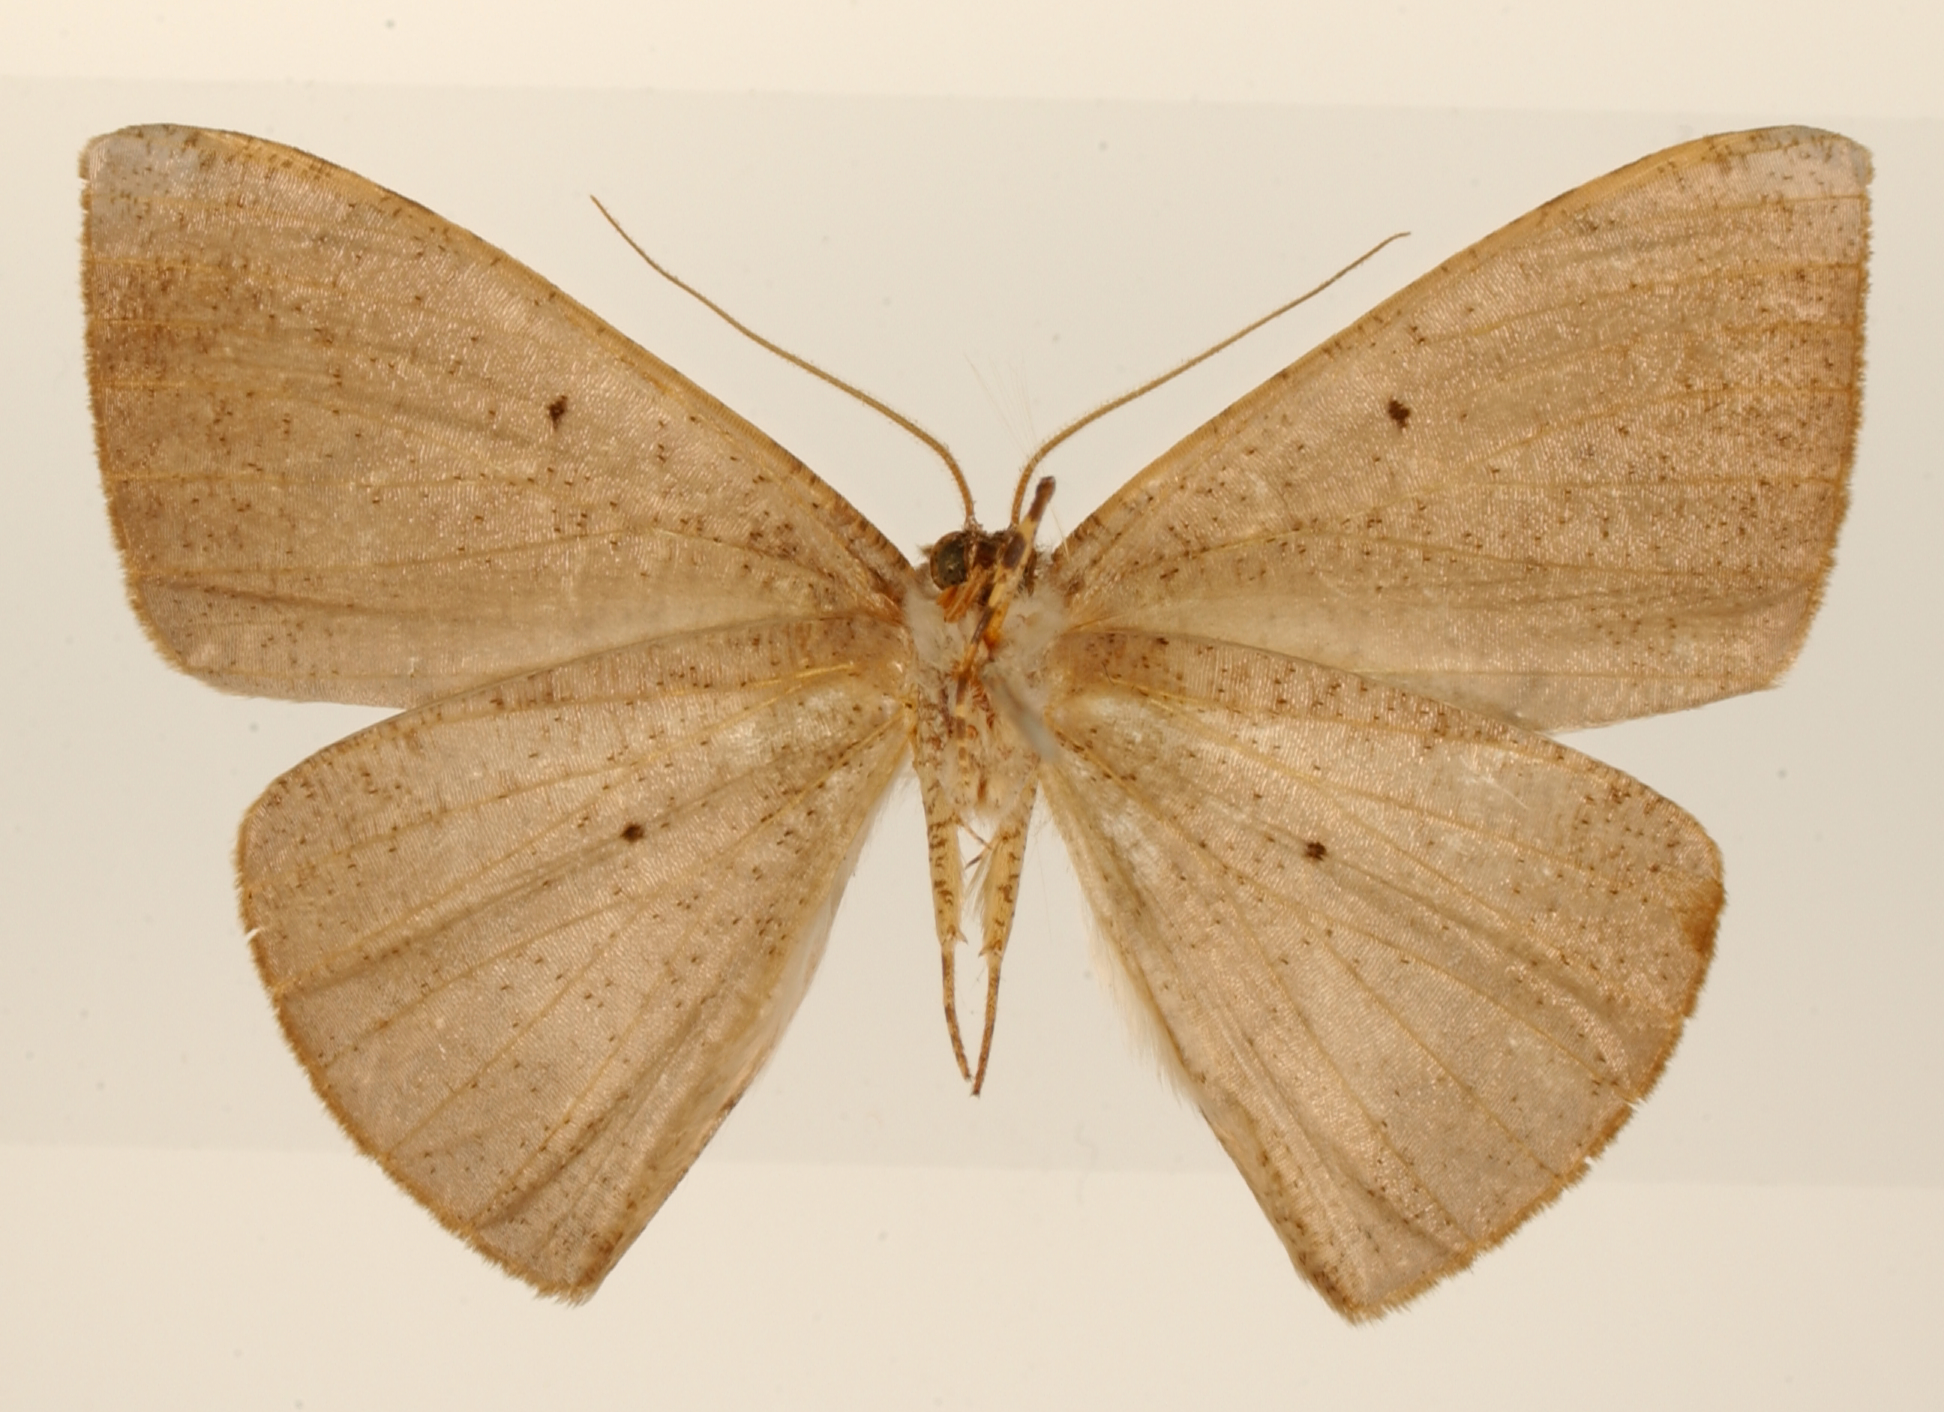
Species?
Microgonia punctilinea
